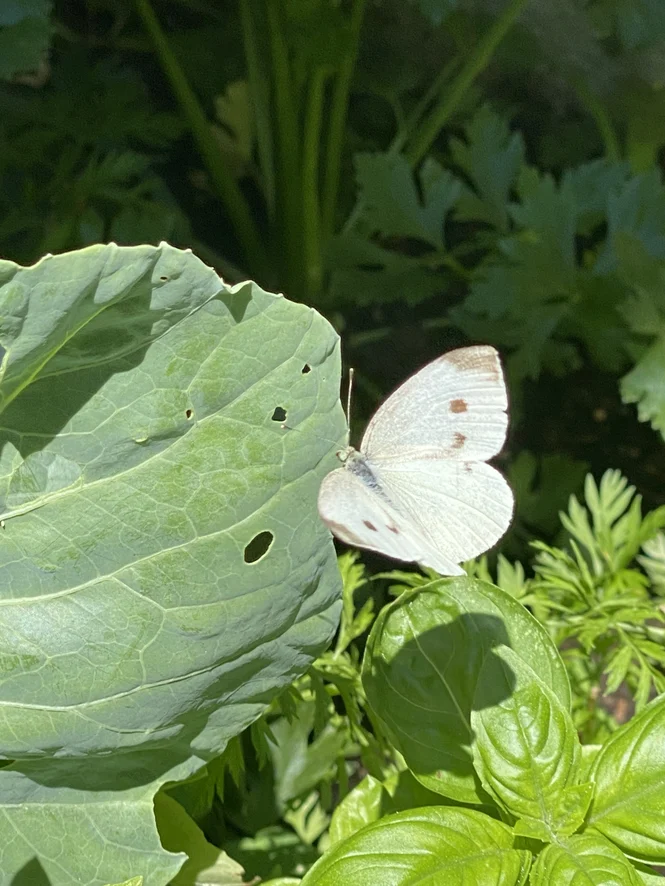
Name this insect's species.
Pieris rapae
